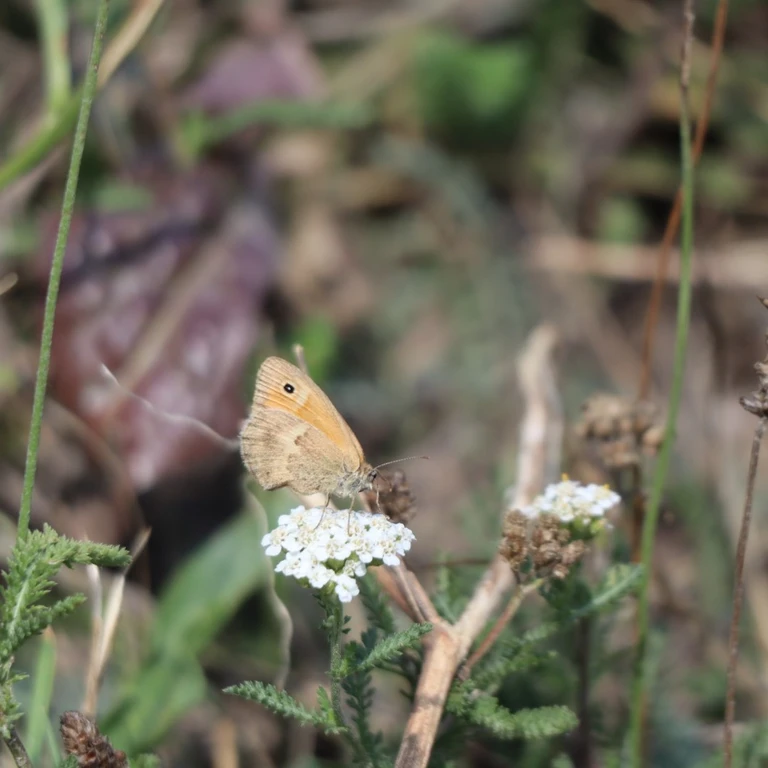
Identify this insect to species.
Coenonympha pamphilus
